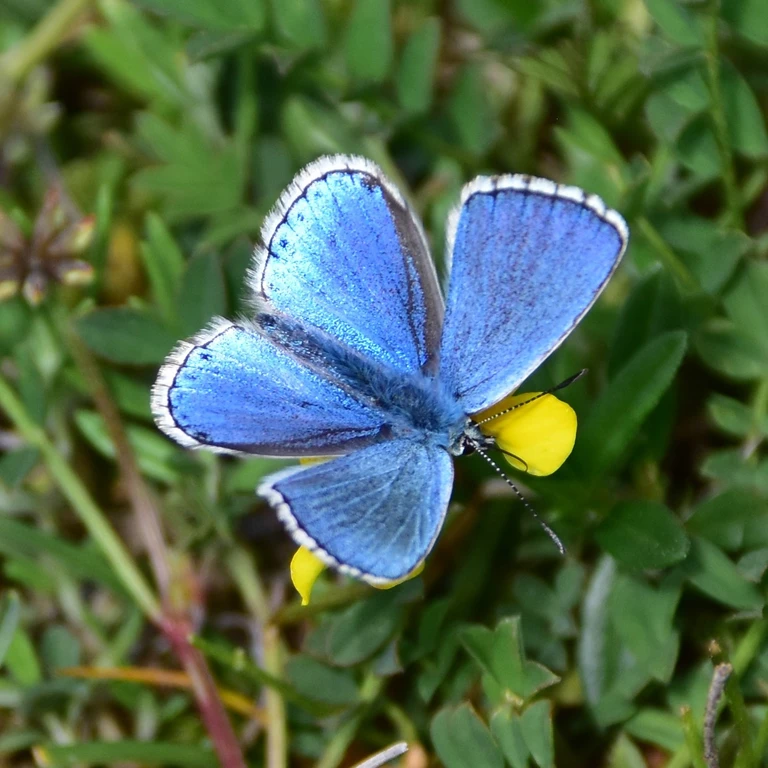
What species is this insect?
Lysandra bellargus
